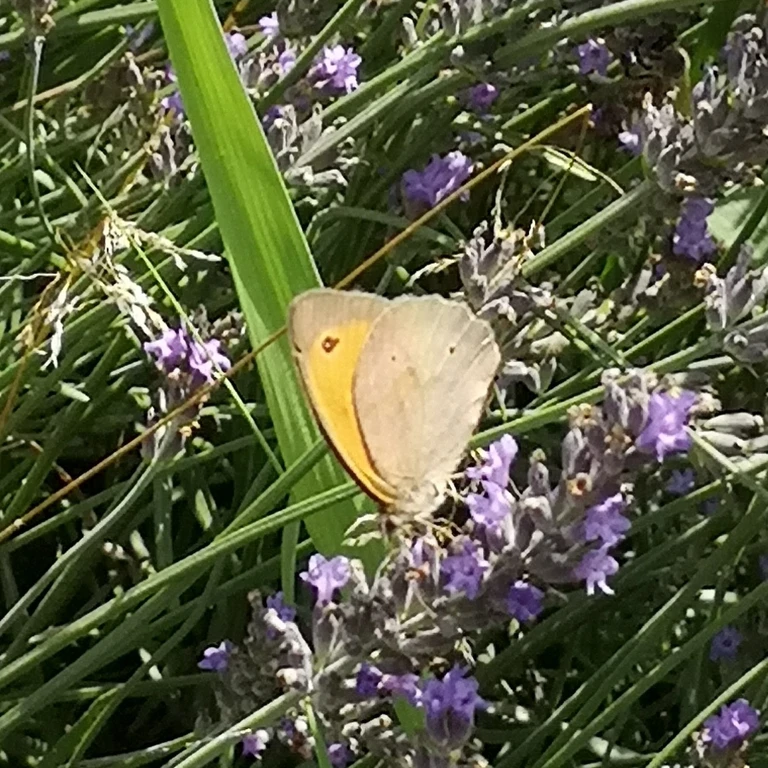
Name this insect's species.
Maniola jurtina
